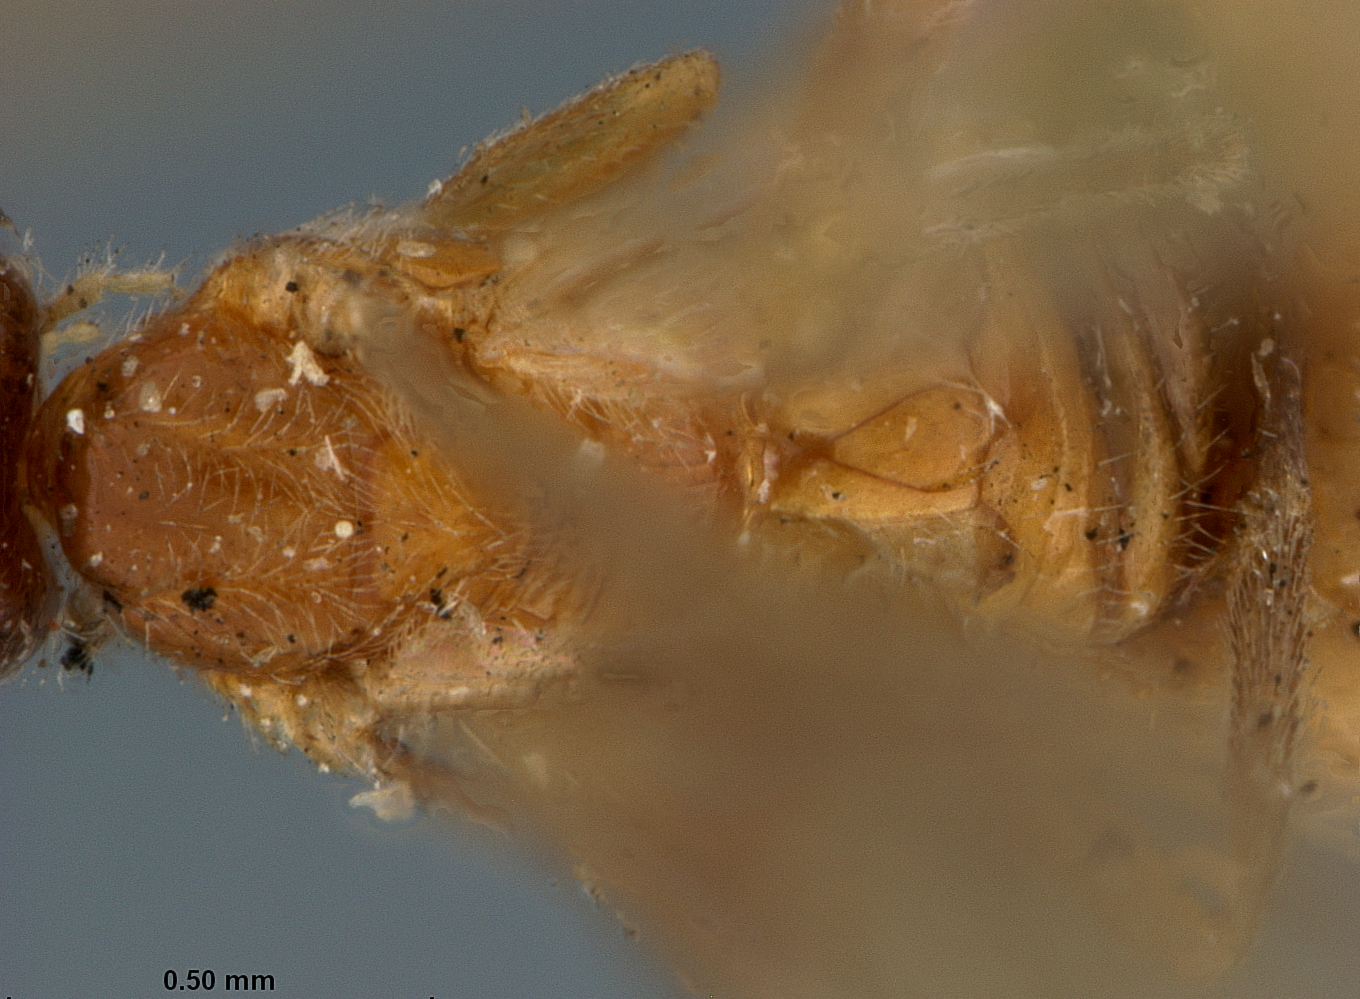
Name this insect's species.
Bracon junceicola
